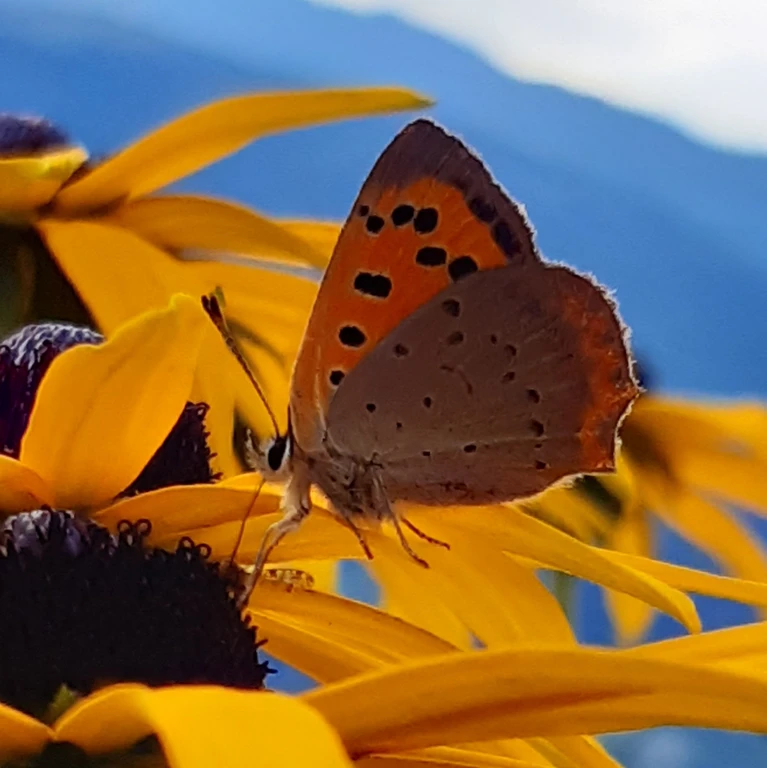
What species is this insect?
Lycaena phlaeas
